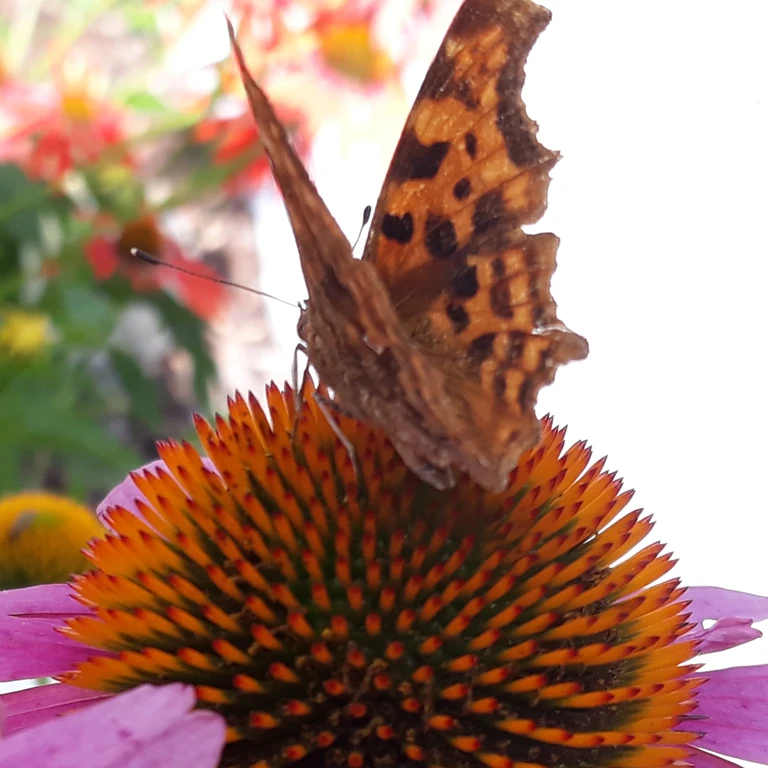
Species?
Polygonia c-album
